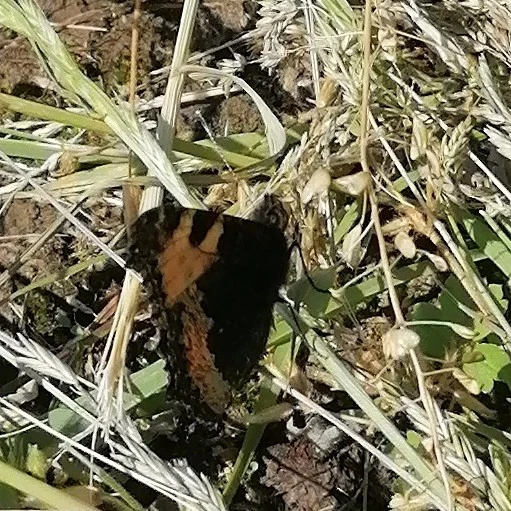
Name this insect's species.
Aglais urticae
